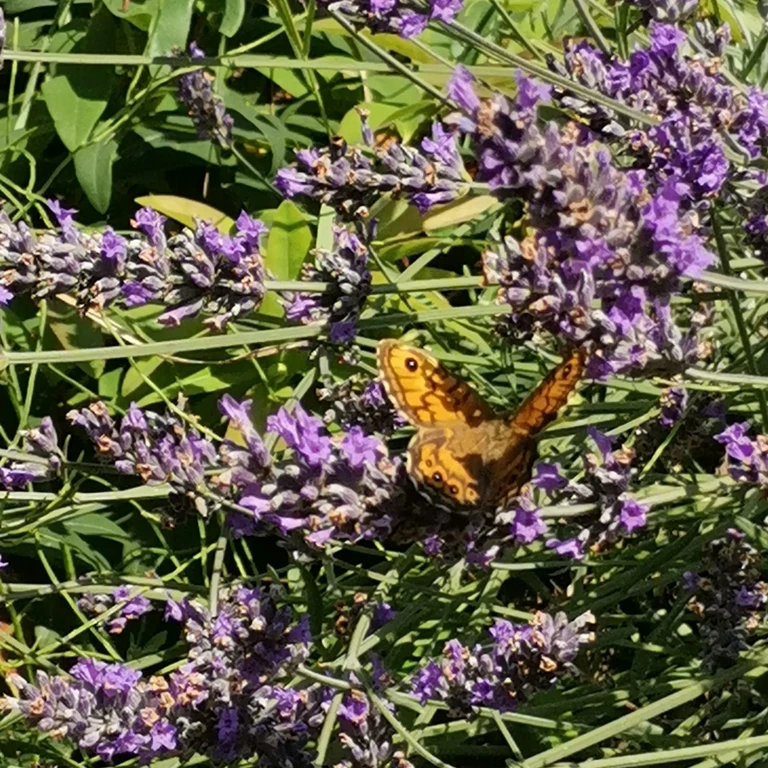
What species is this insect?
Lasiommata megera (also Pararge megera)
